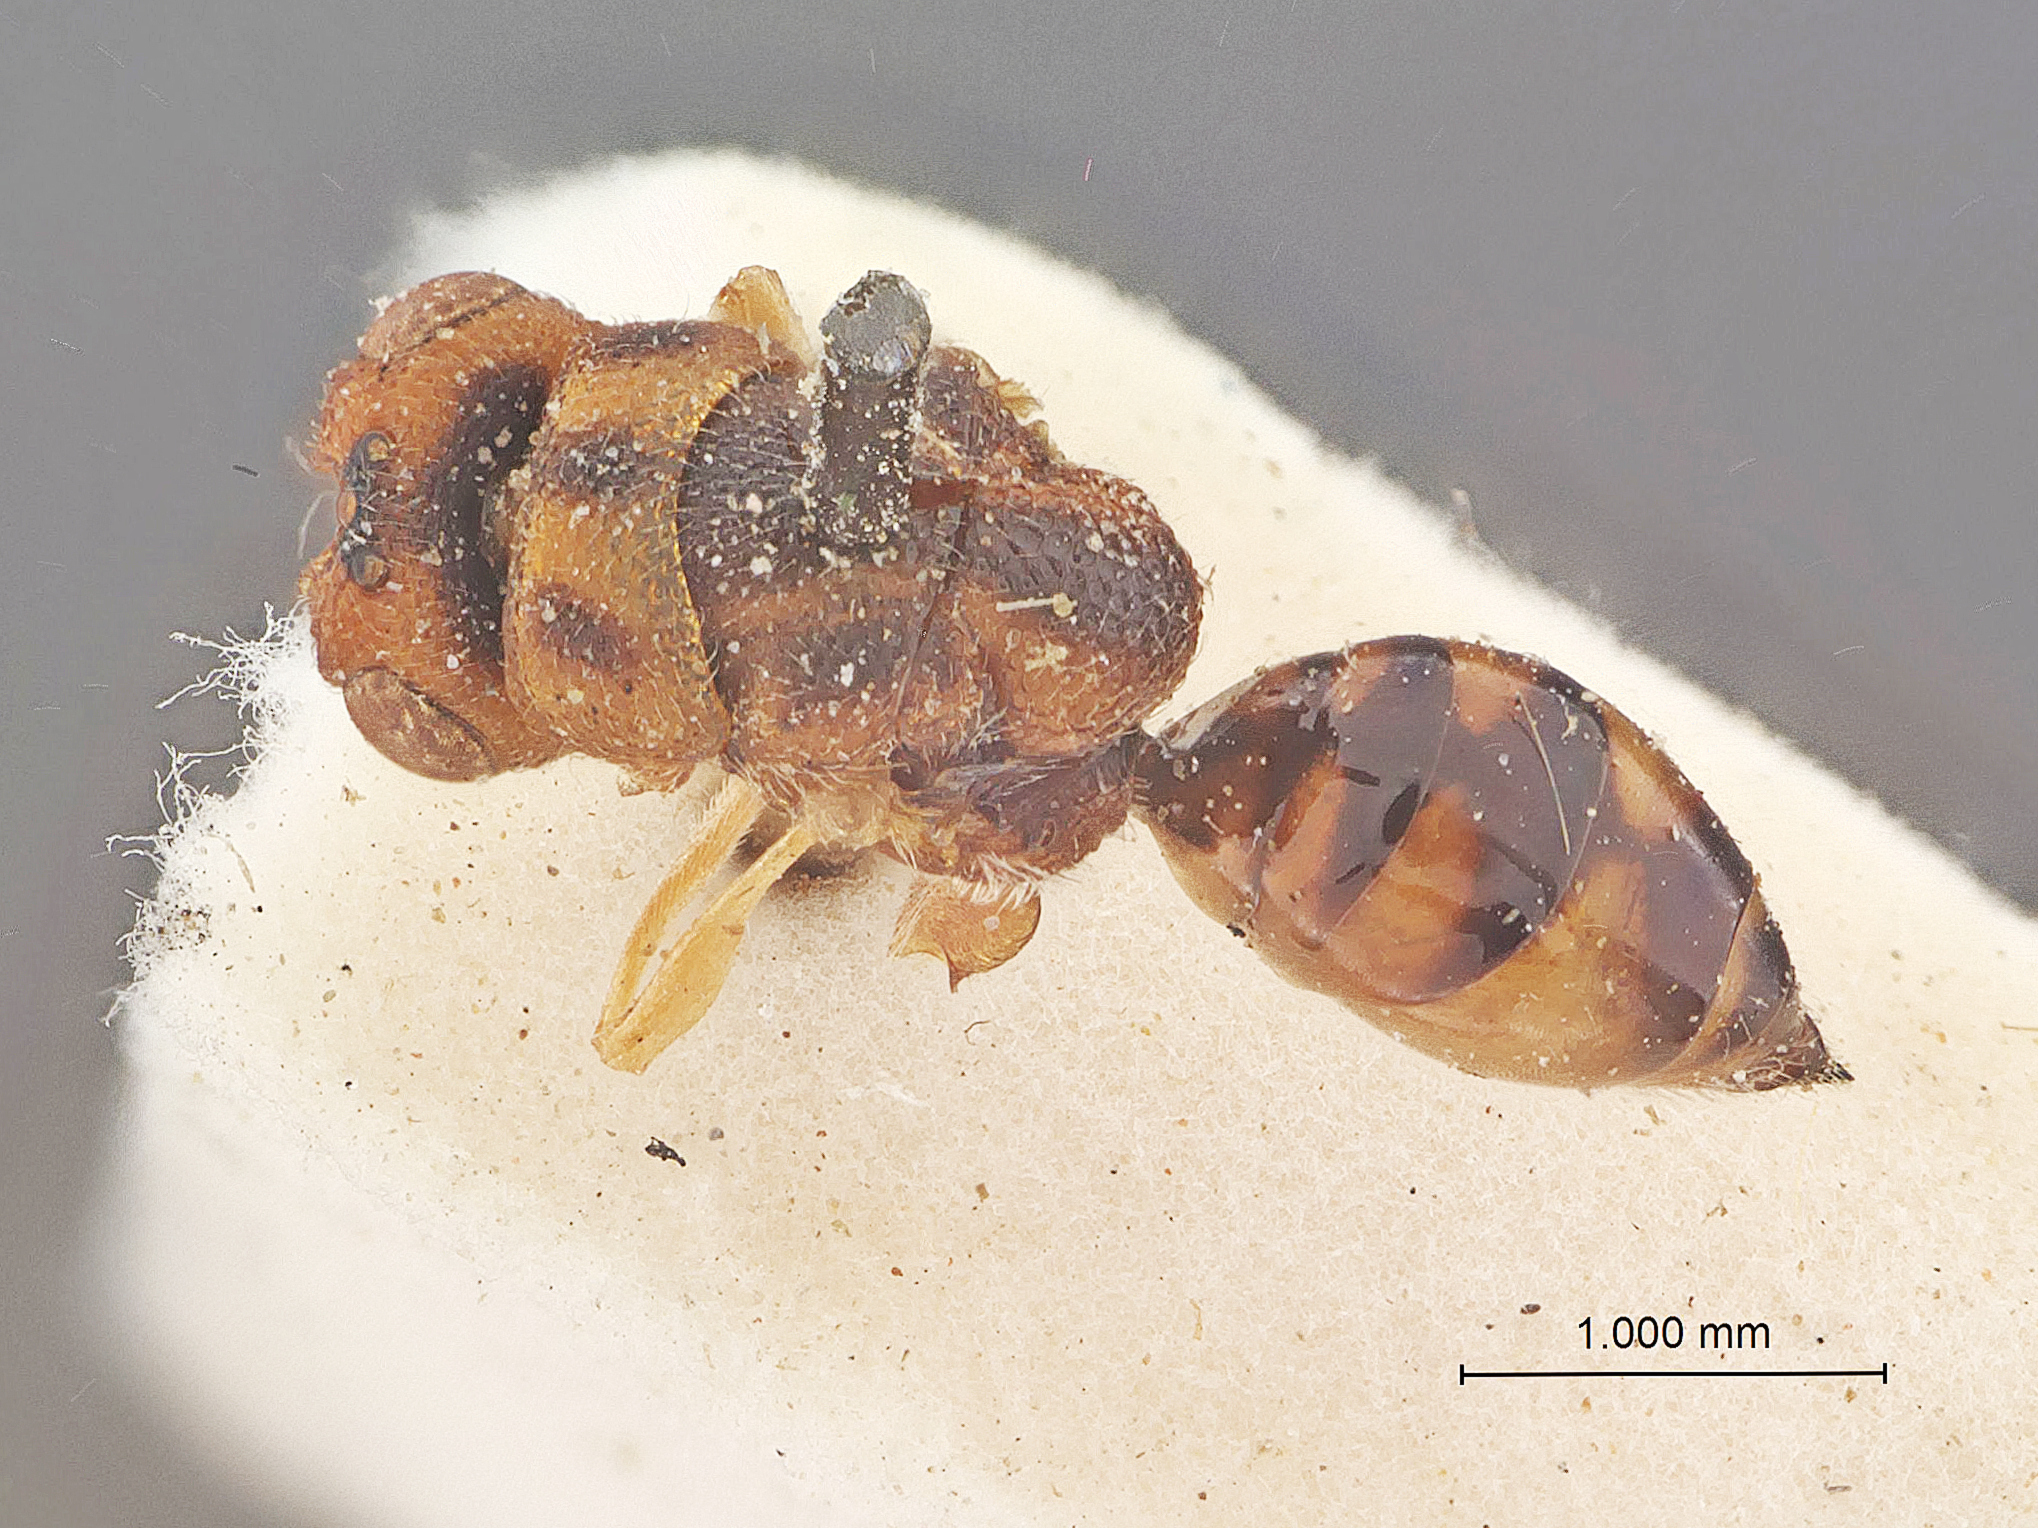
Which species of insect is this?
Bruchophagus ollenbachi
